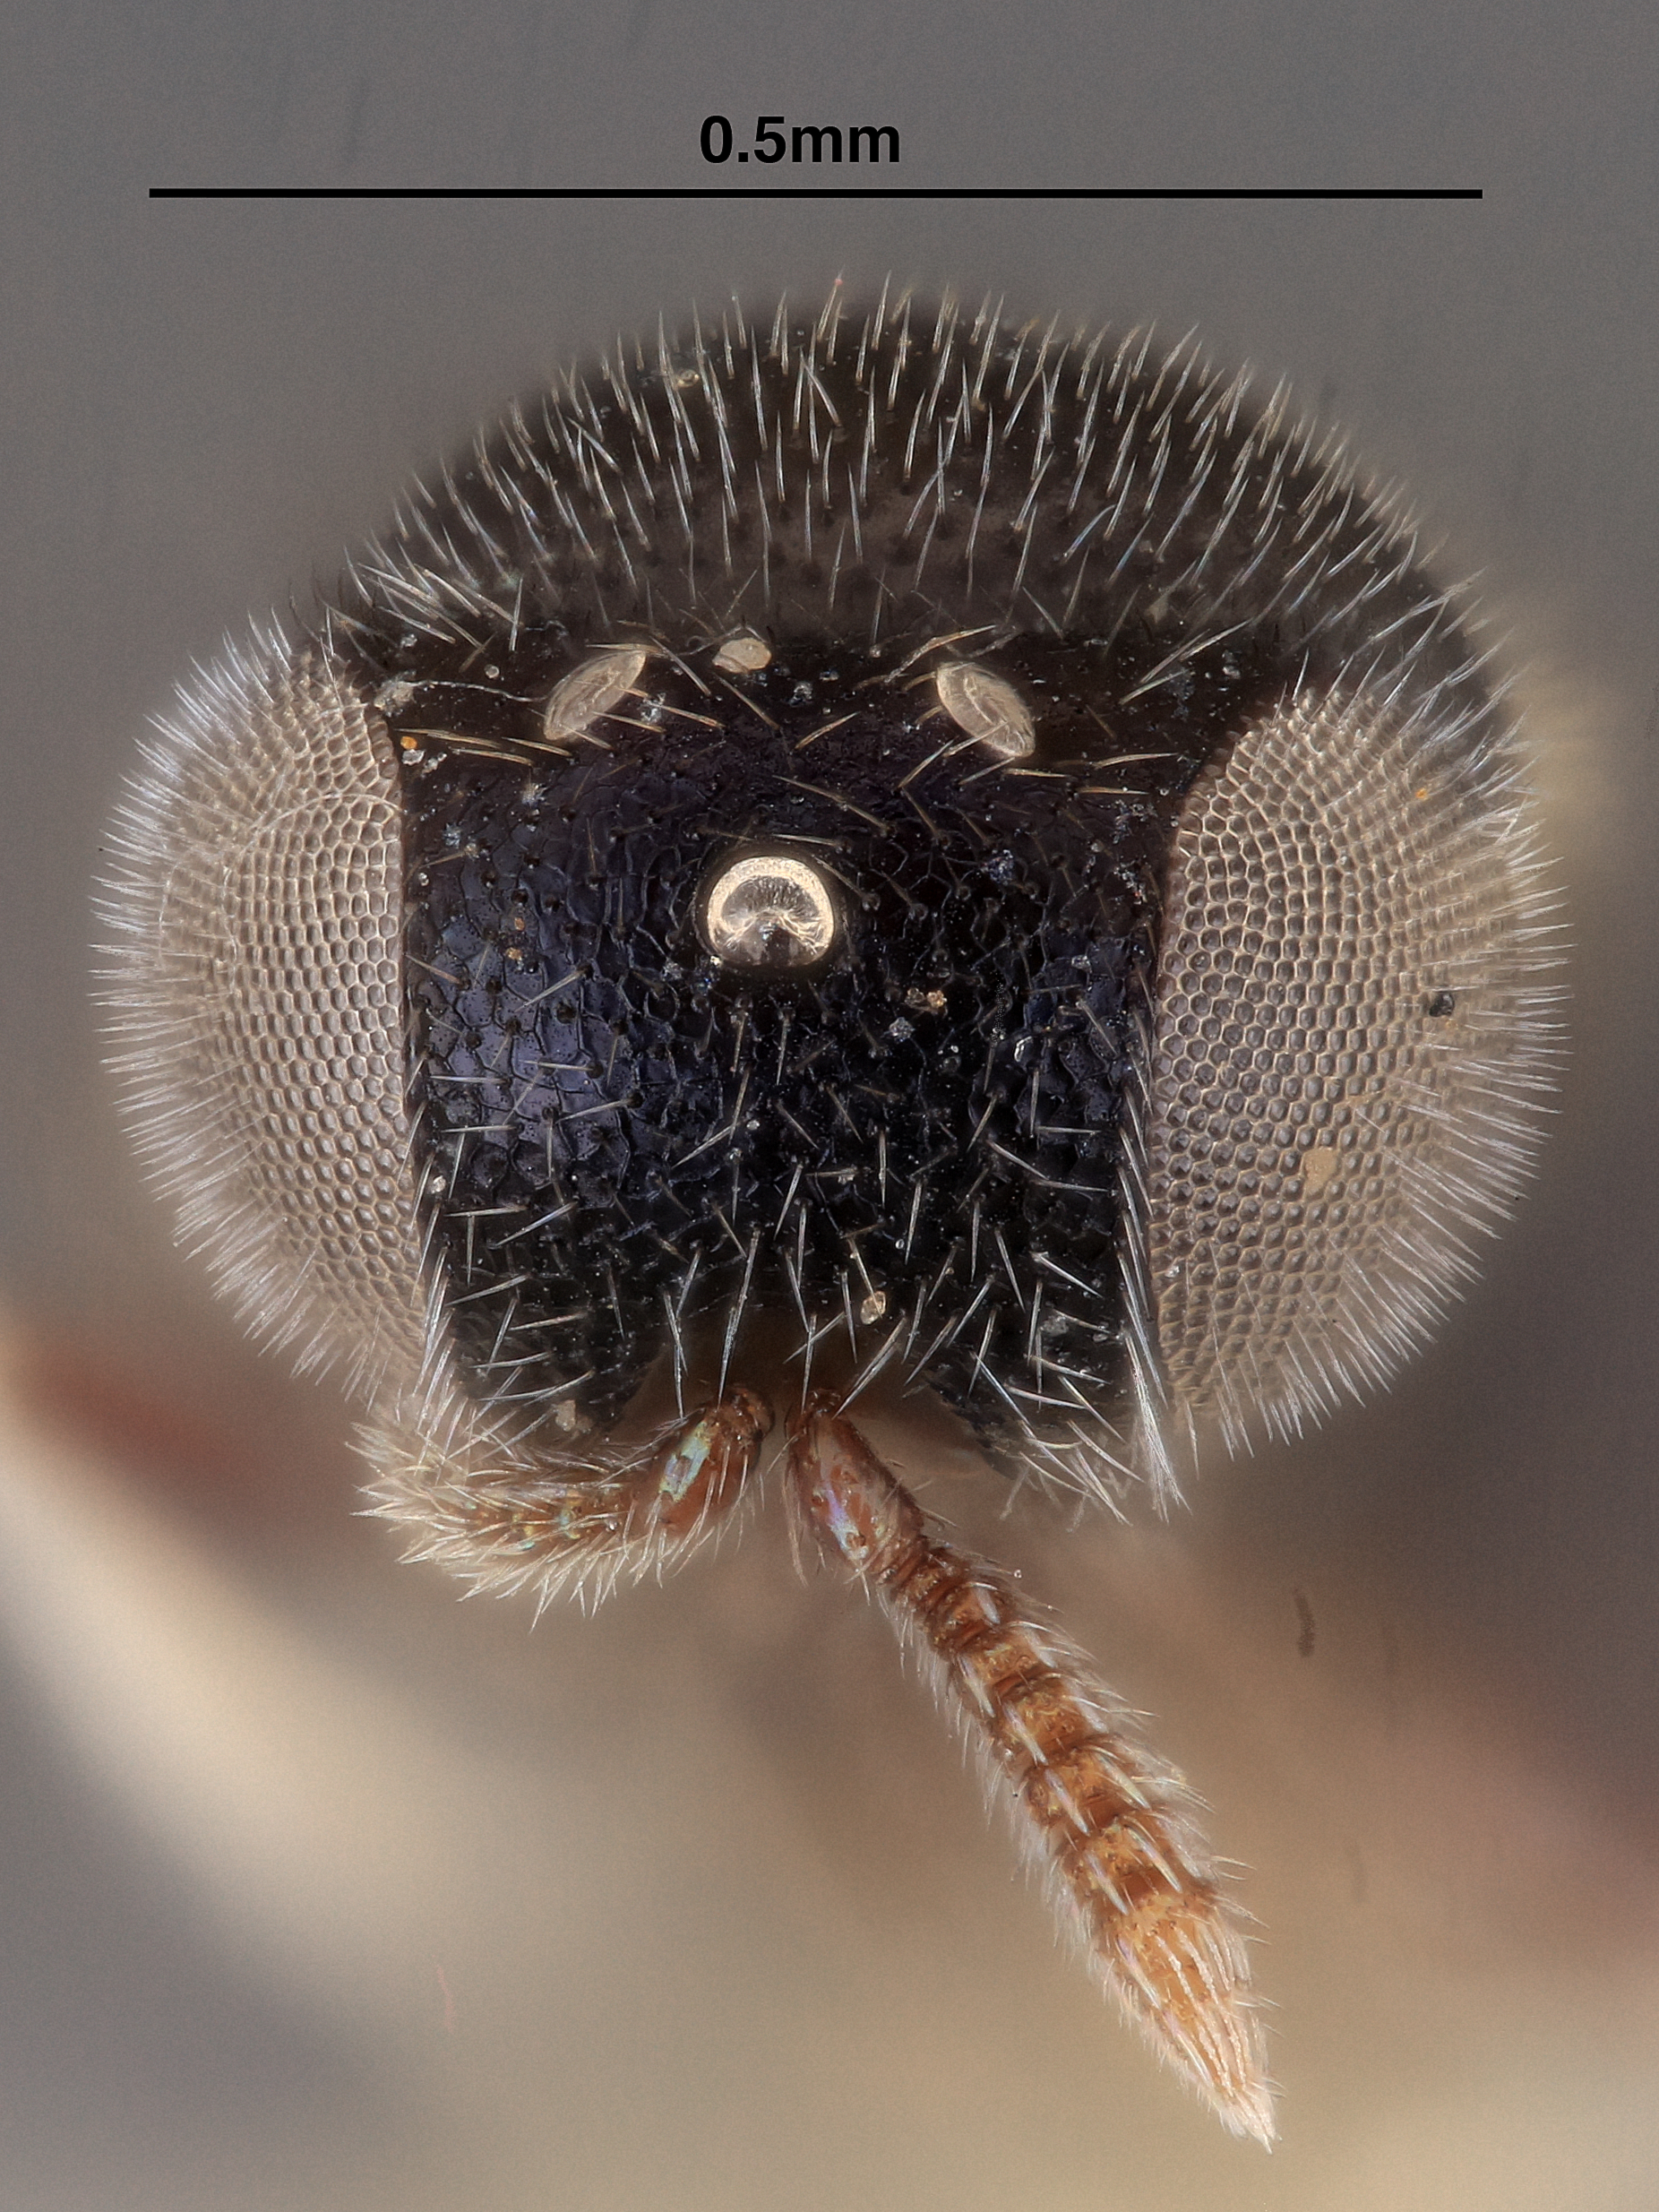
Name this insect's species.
Herbertia indica
